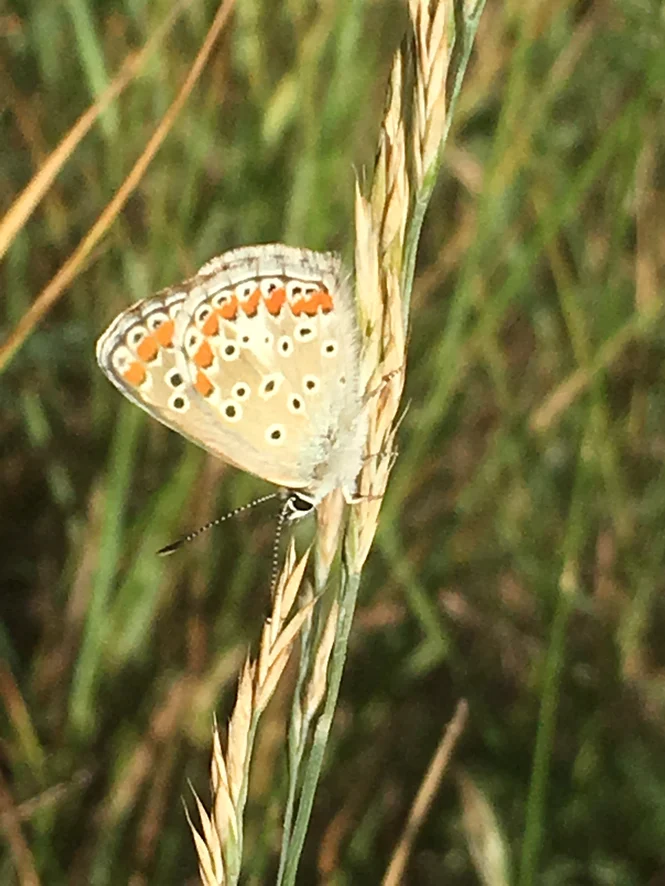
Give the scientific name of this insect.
Aricia agestis/artaxerxes
